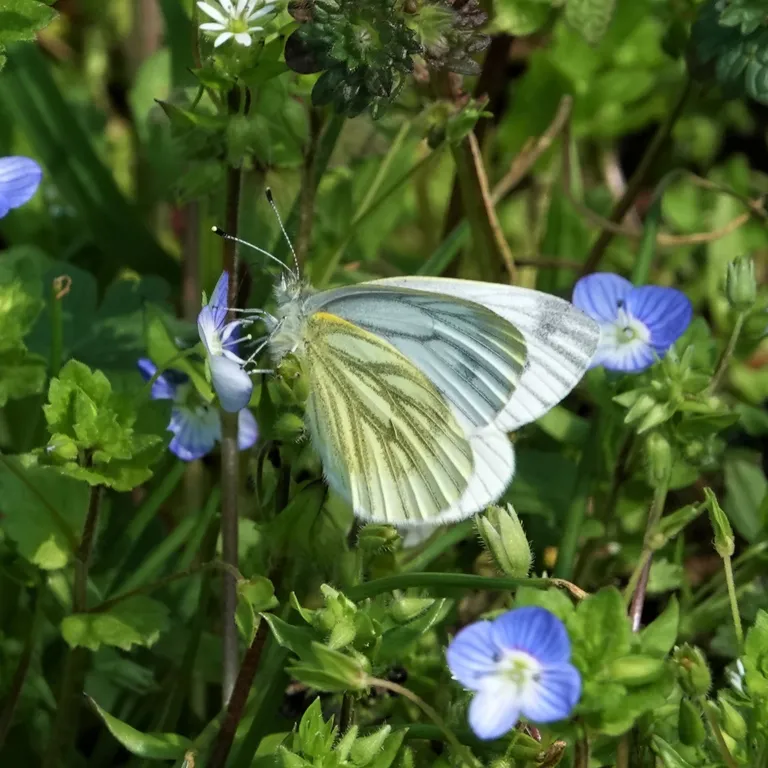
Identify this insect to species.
Pieris napi
